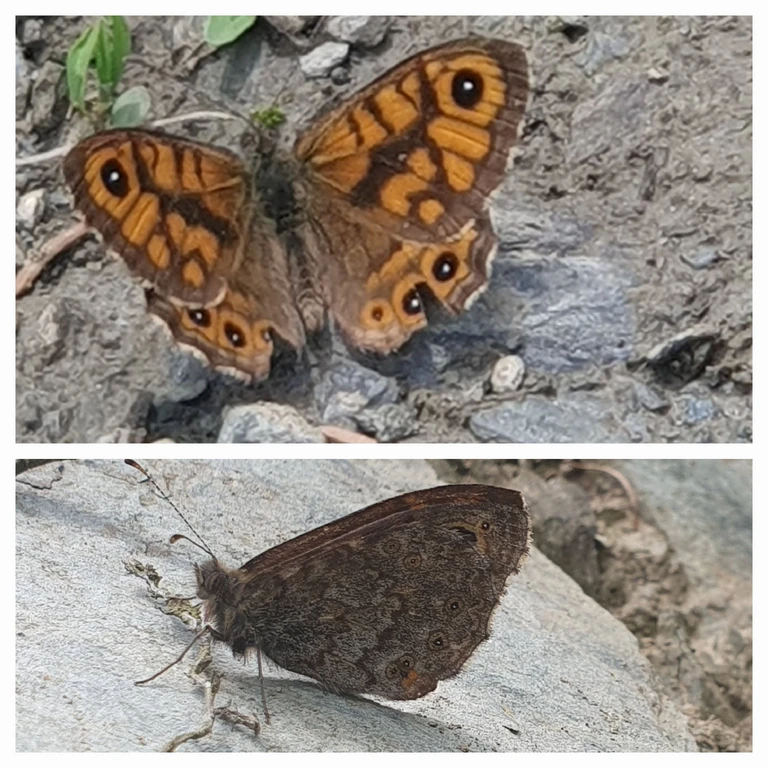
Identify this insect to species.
Lasiommata megera (also Pararge megera)
